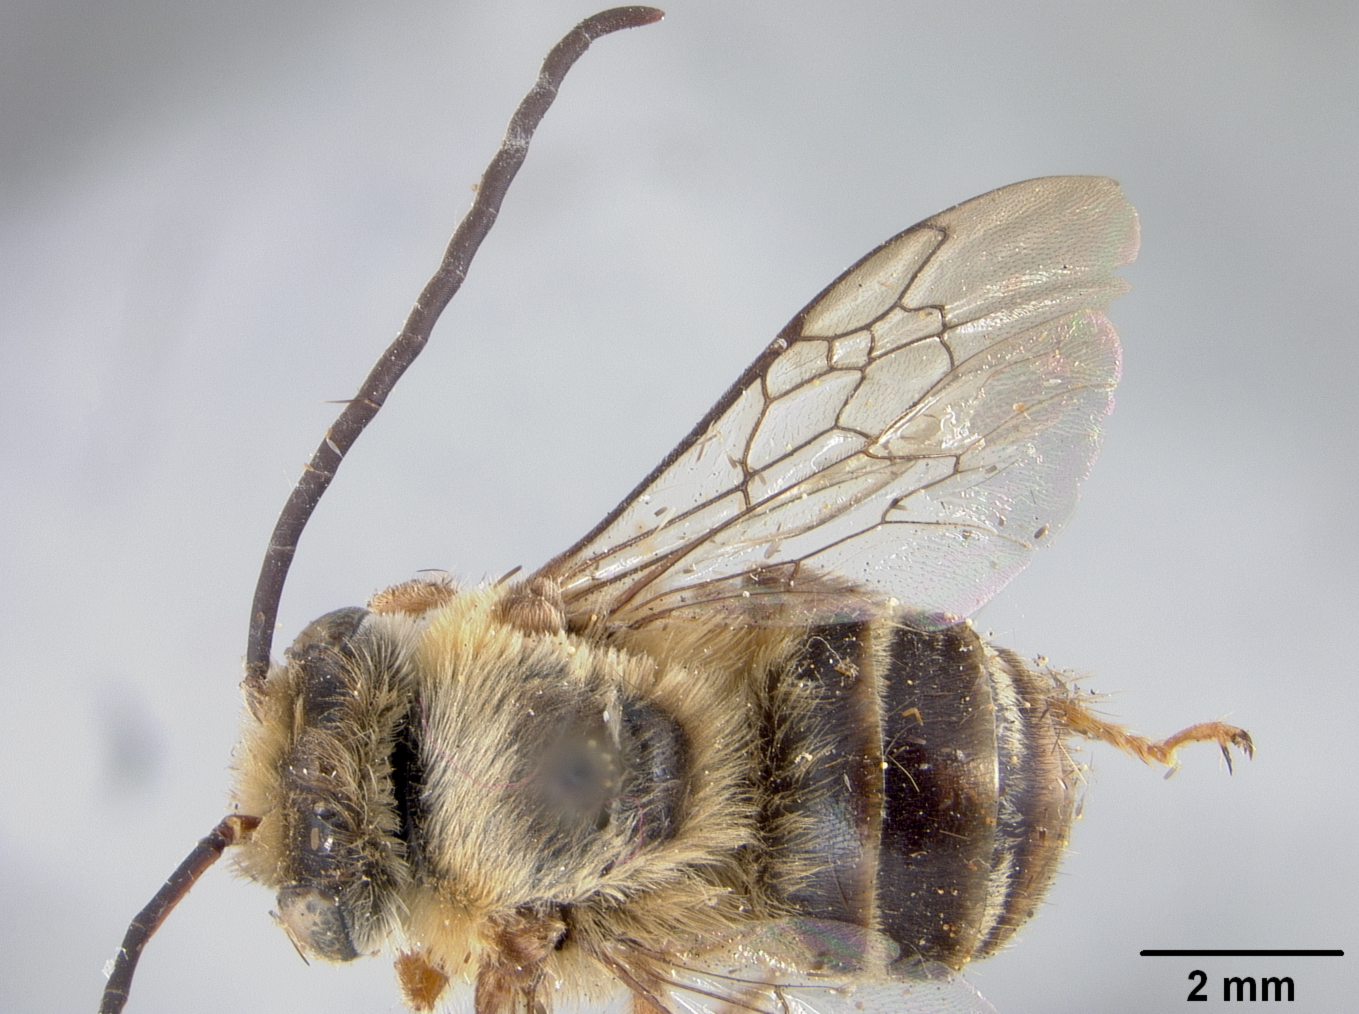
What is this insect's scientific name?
Melissodes insularis
